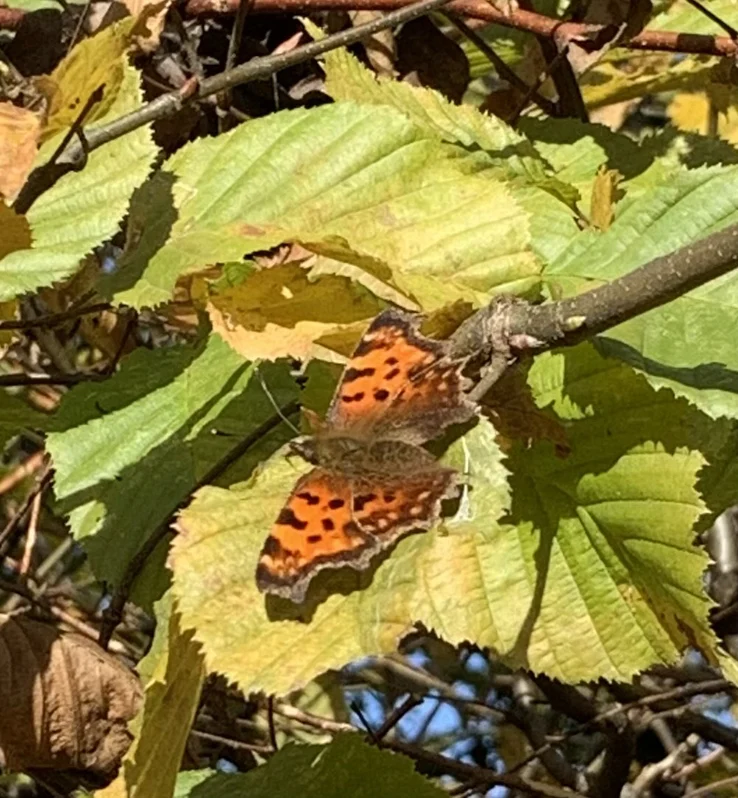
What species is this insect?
Polygonia c-album
